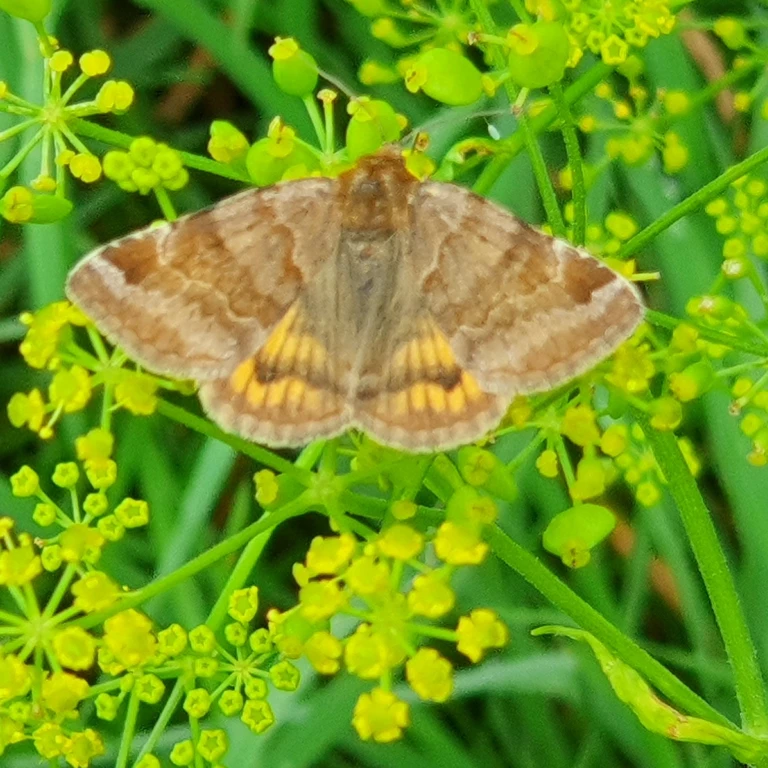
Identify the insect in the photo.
Euclidia glyphica
